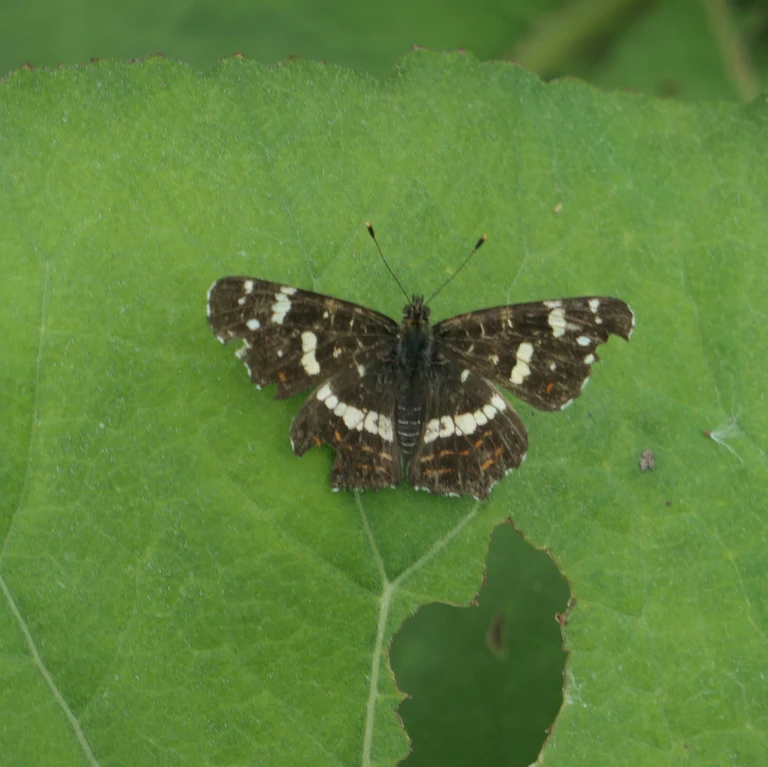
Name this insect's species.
Araschnia levana
